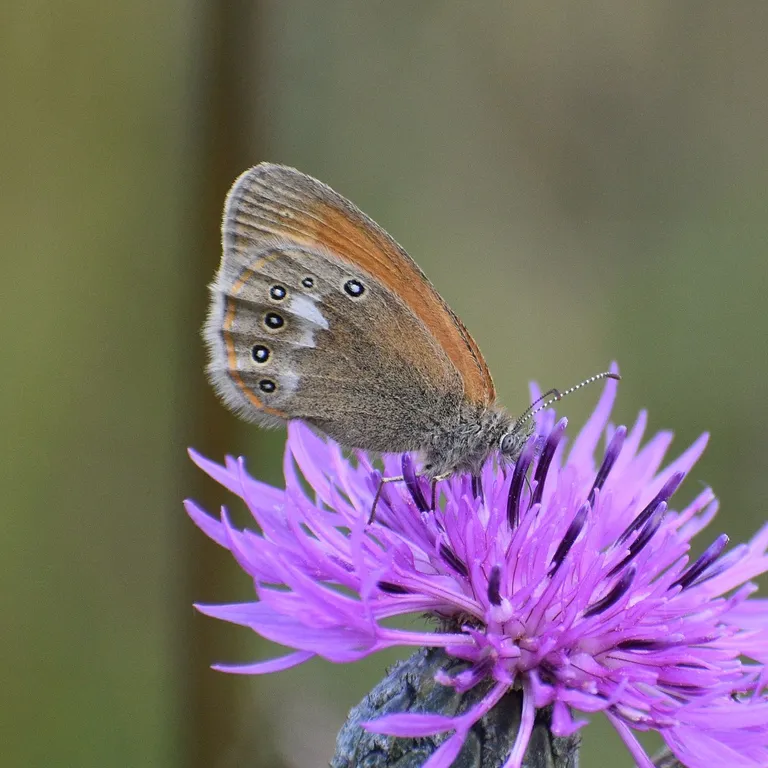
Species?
Coenonympha glycerion (also Coenonympha iphis)
